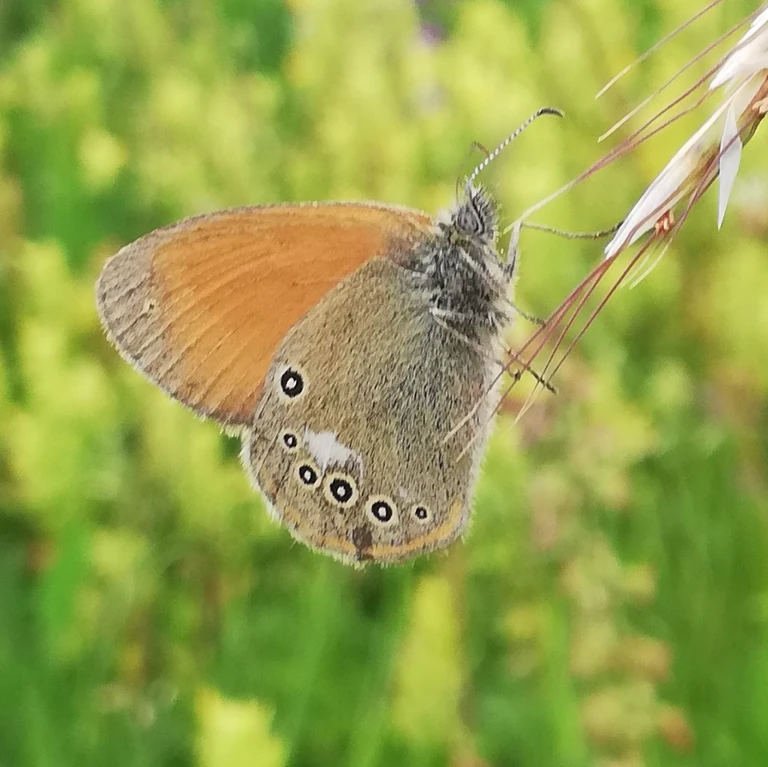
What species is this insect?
Coenonympha glycerion (also Coenonympha iphis)
